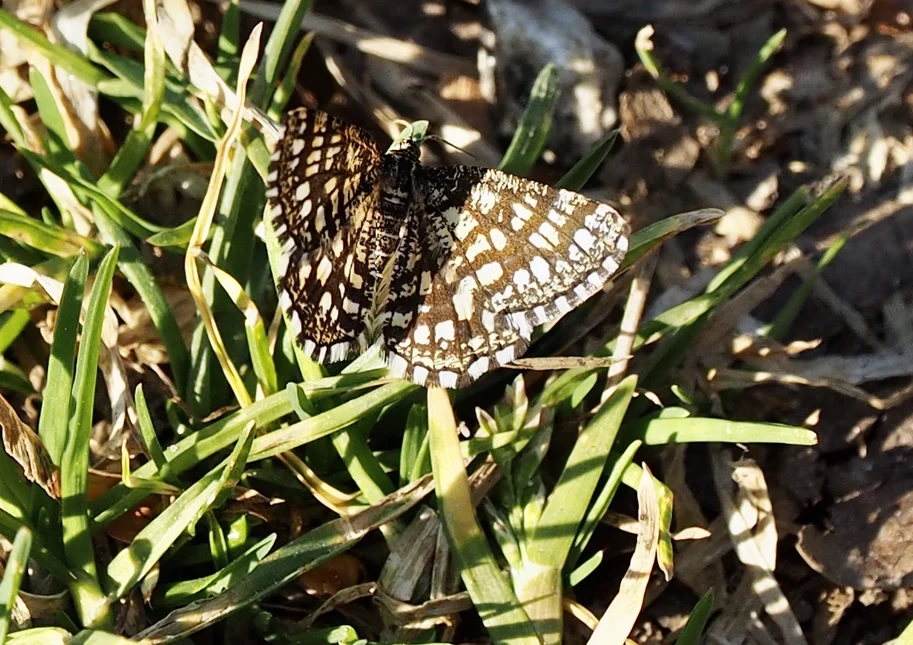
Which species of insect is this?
Chiasmia clathrata
